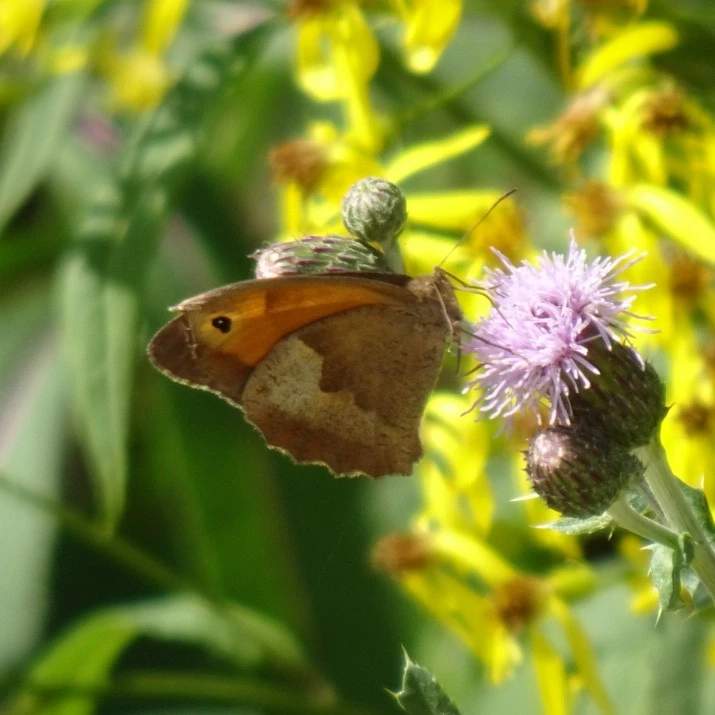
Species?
Maniola jurtina
